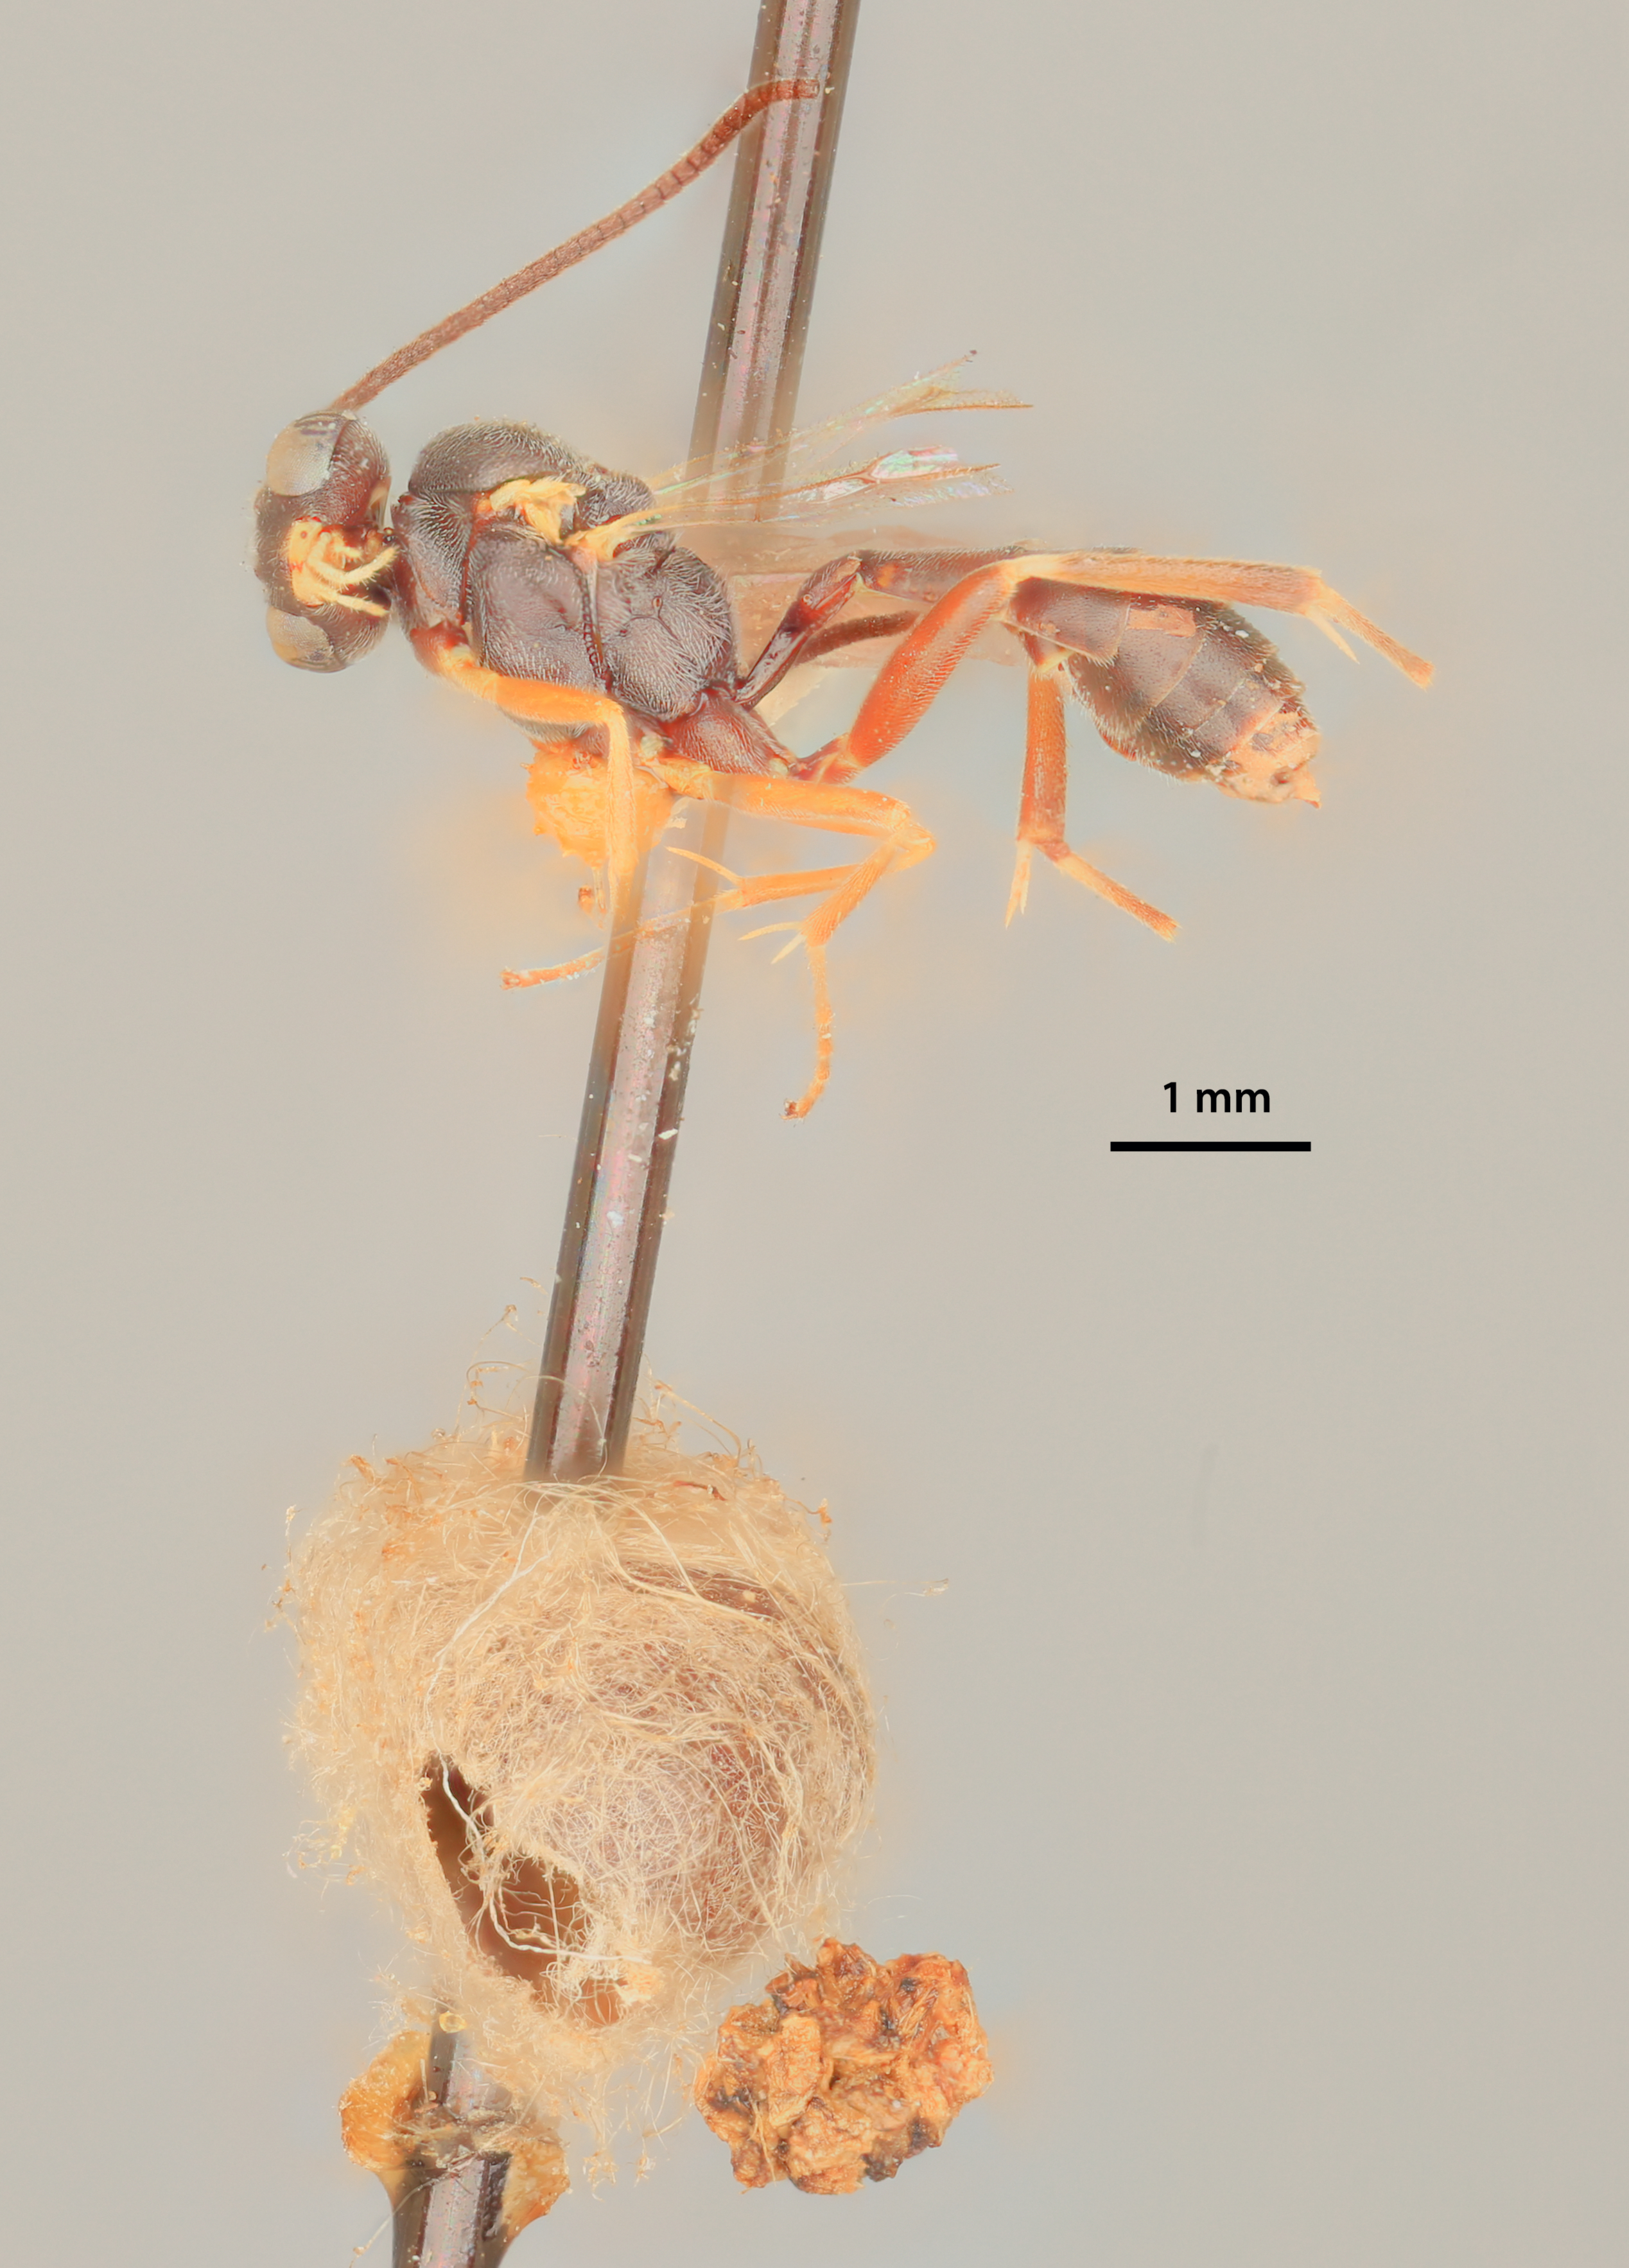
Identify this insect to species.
Anilastus tricoloripes
